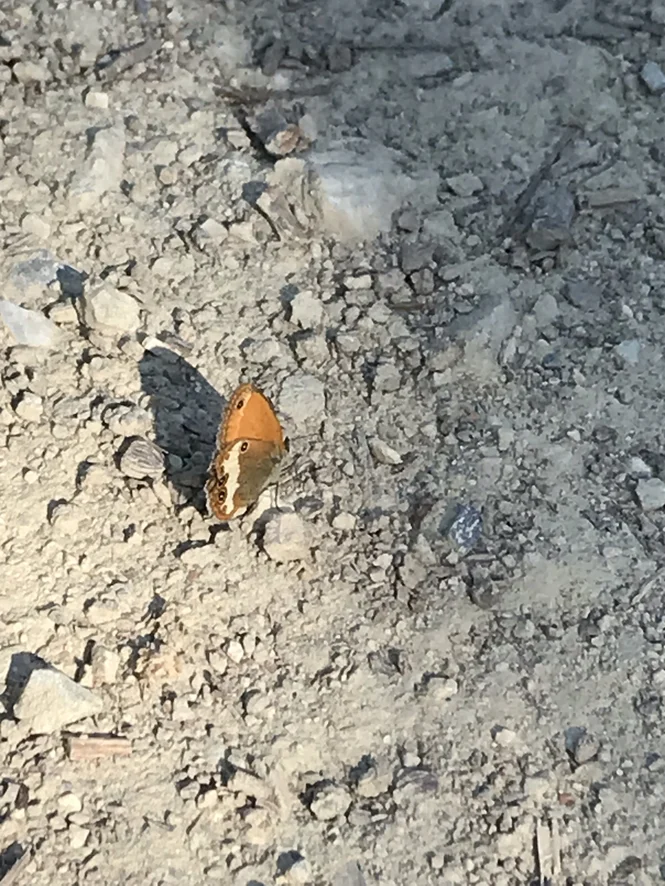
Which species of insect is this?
Coenonympha arcania
